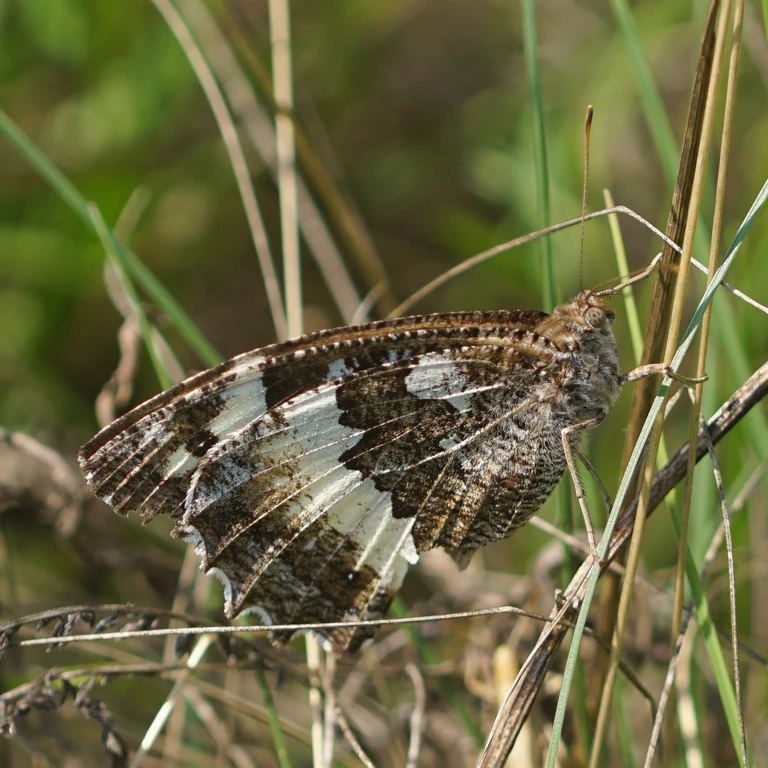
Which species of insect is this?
Brintesia circe
